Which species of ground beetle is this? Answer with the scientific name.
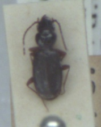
Bembidion nigropiceum
